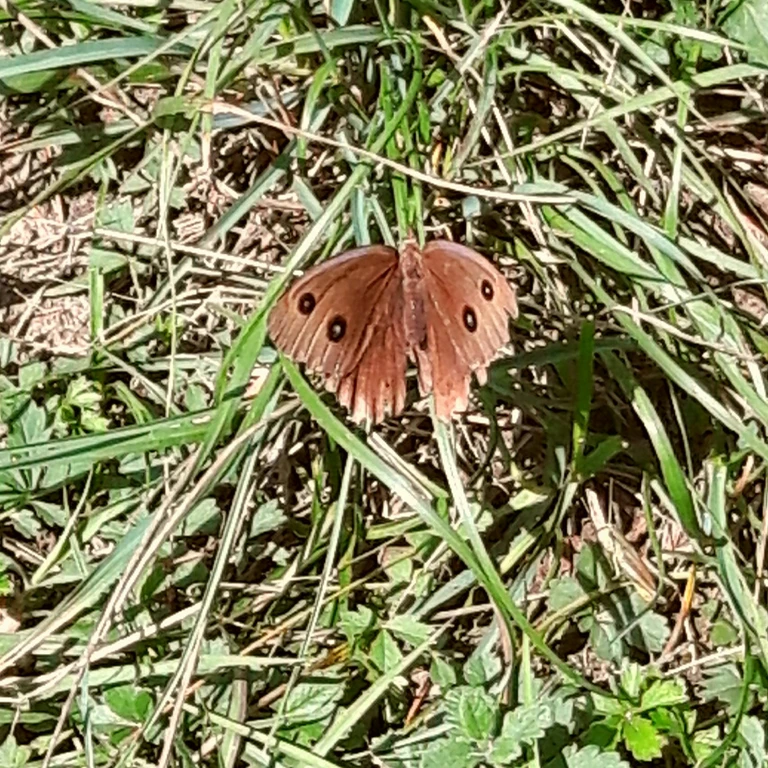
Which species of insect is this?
Minois dryas
